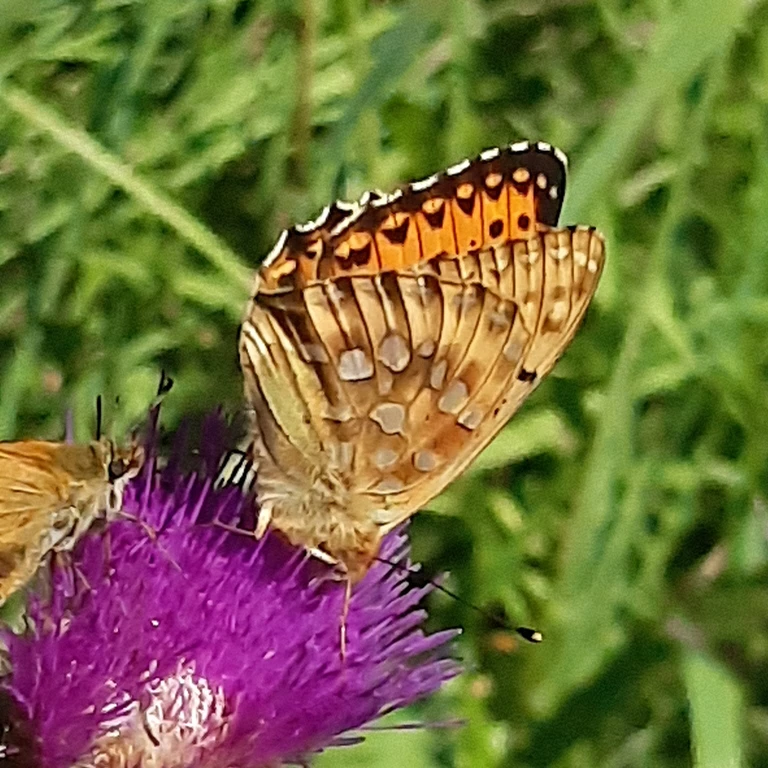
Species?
Speyeria aglaja
